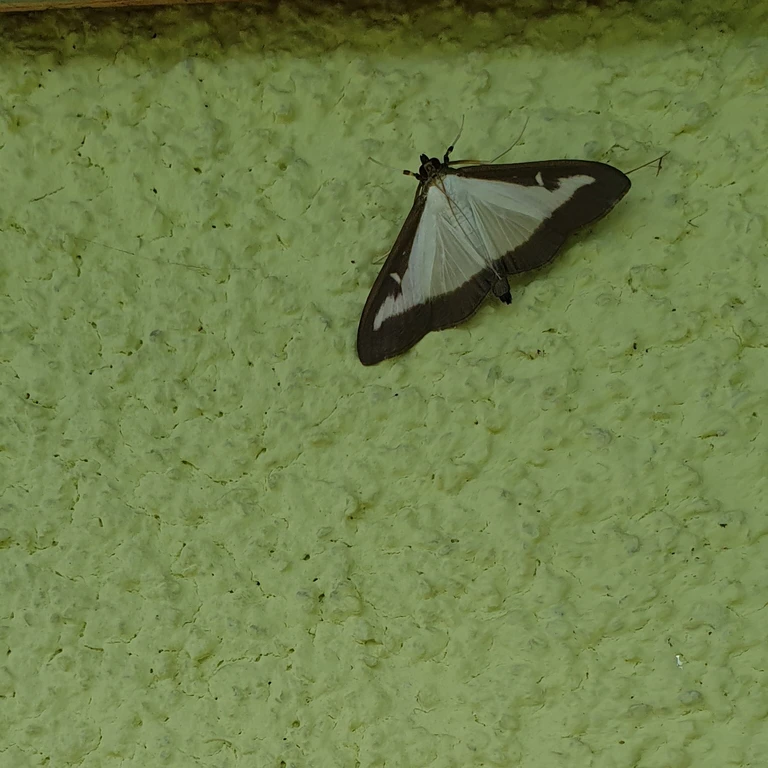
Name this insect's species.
Cydalima perspectalis
